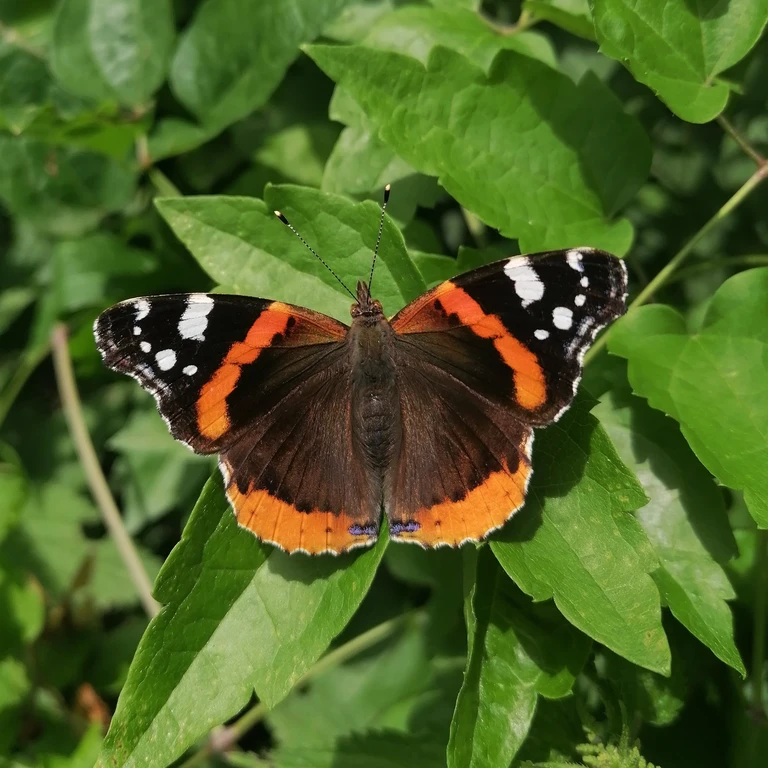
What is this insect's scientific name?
Vanessa atalanta
